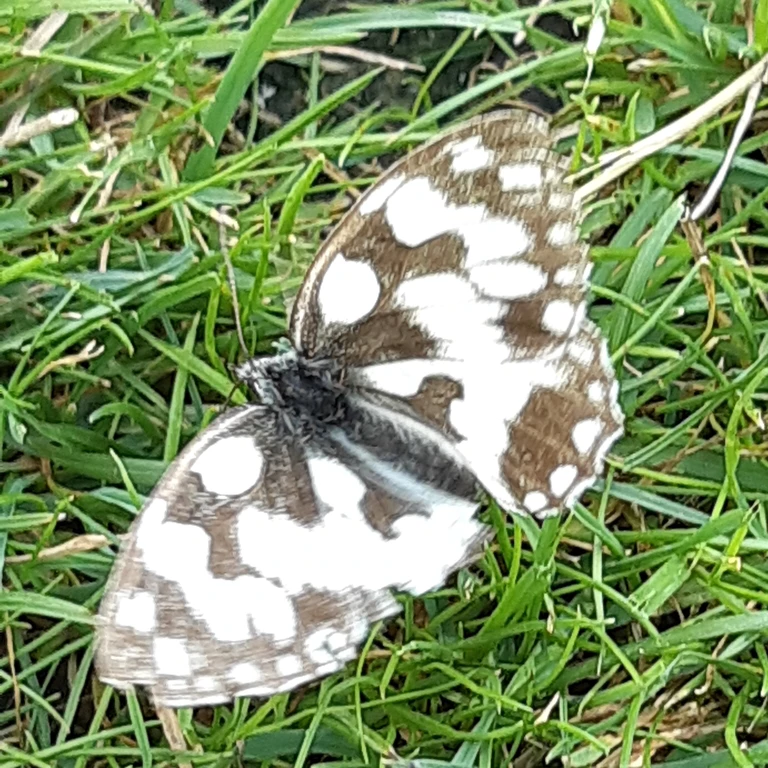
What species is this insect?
Melanargia galathea
